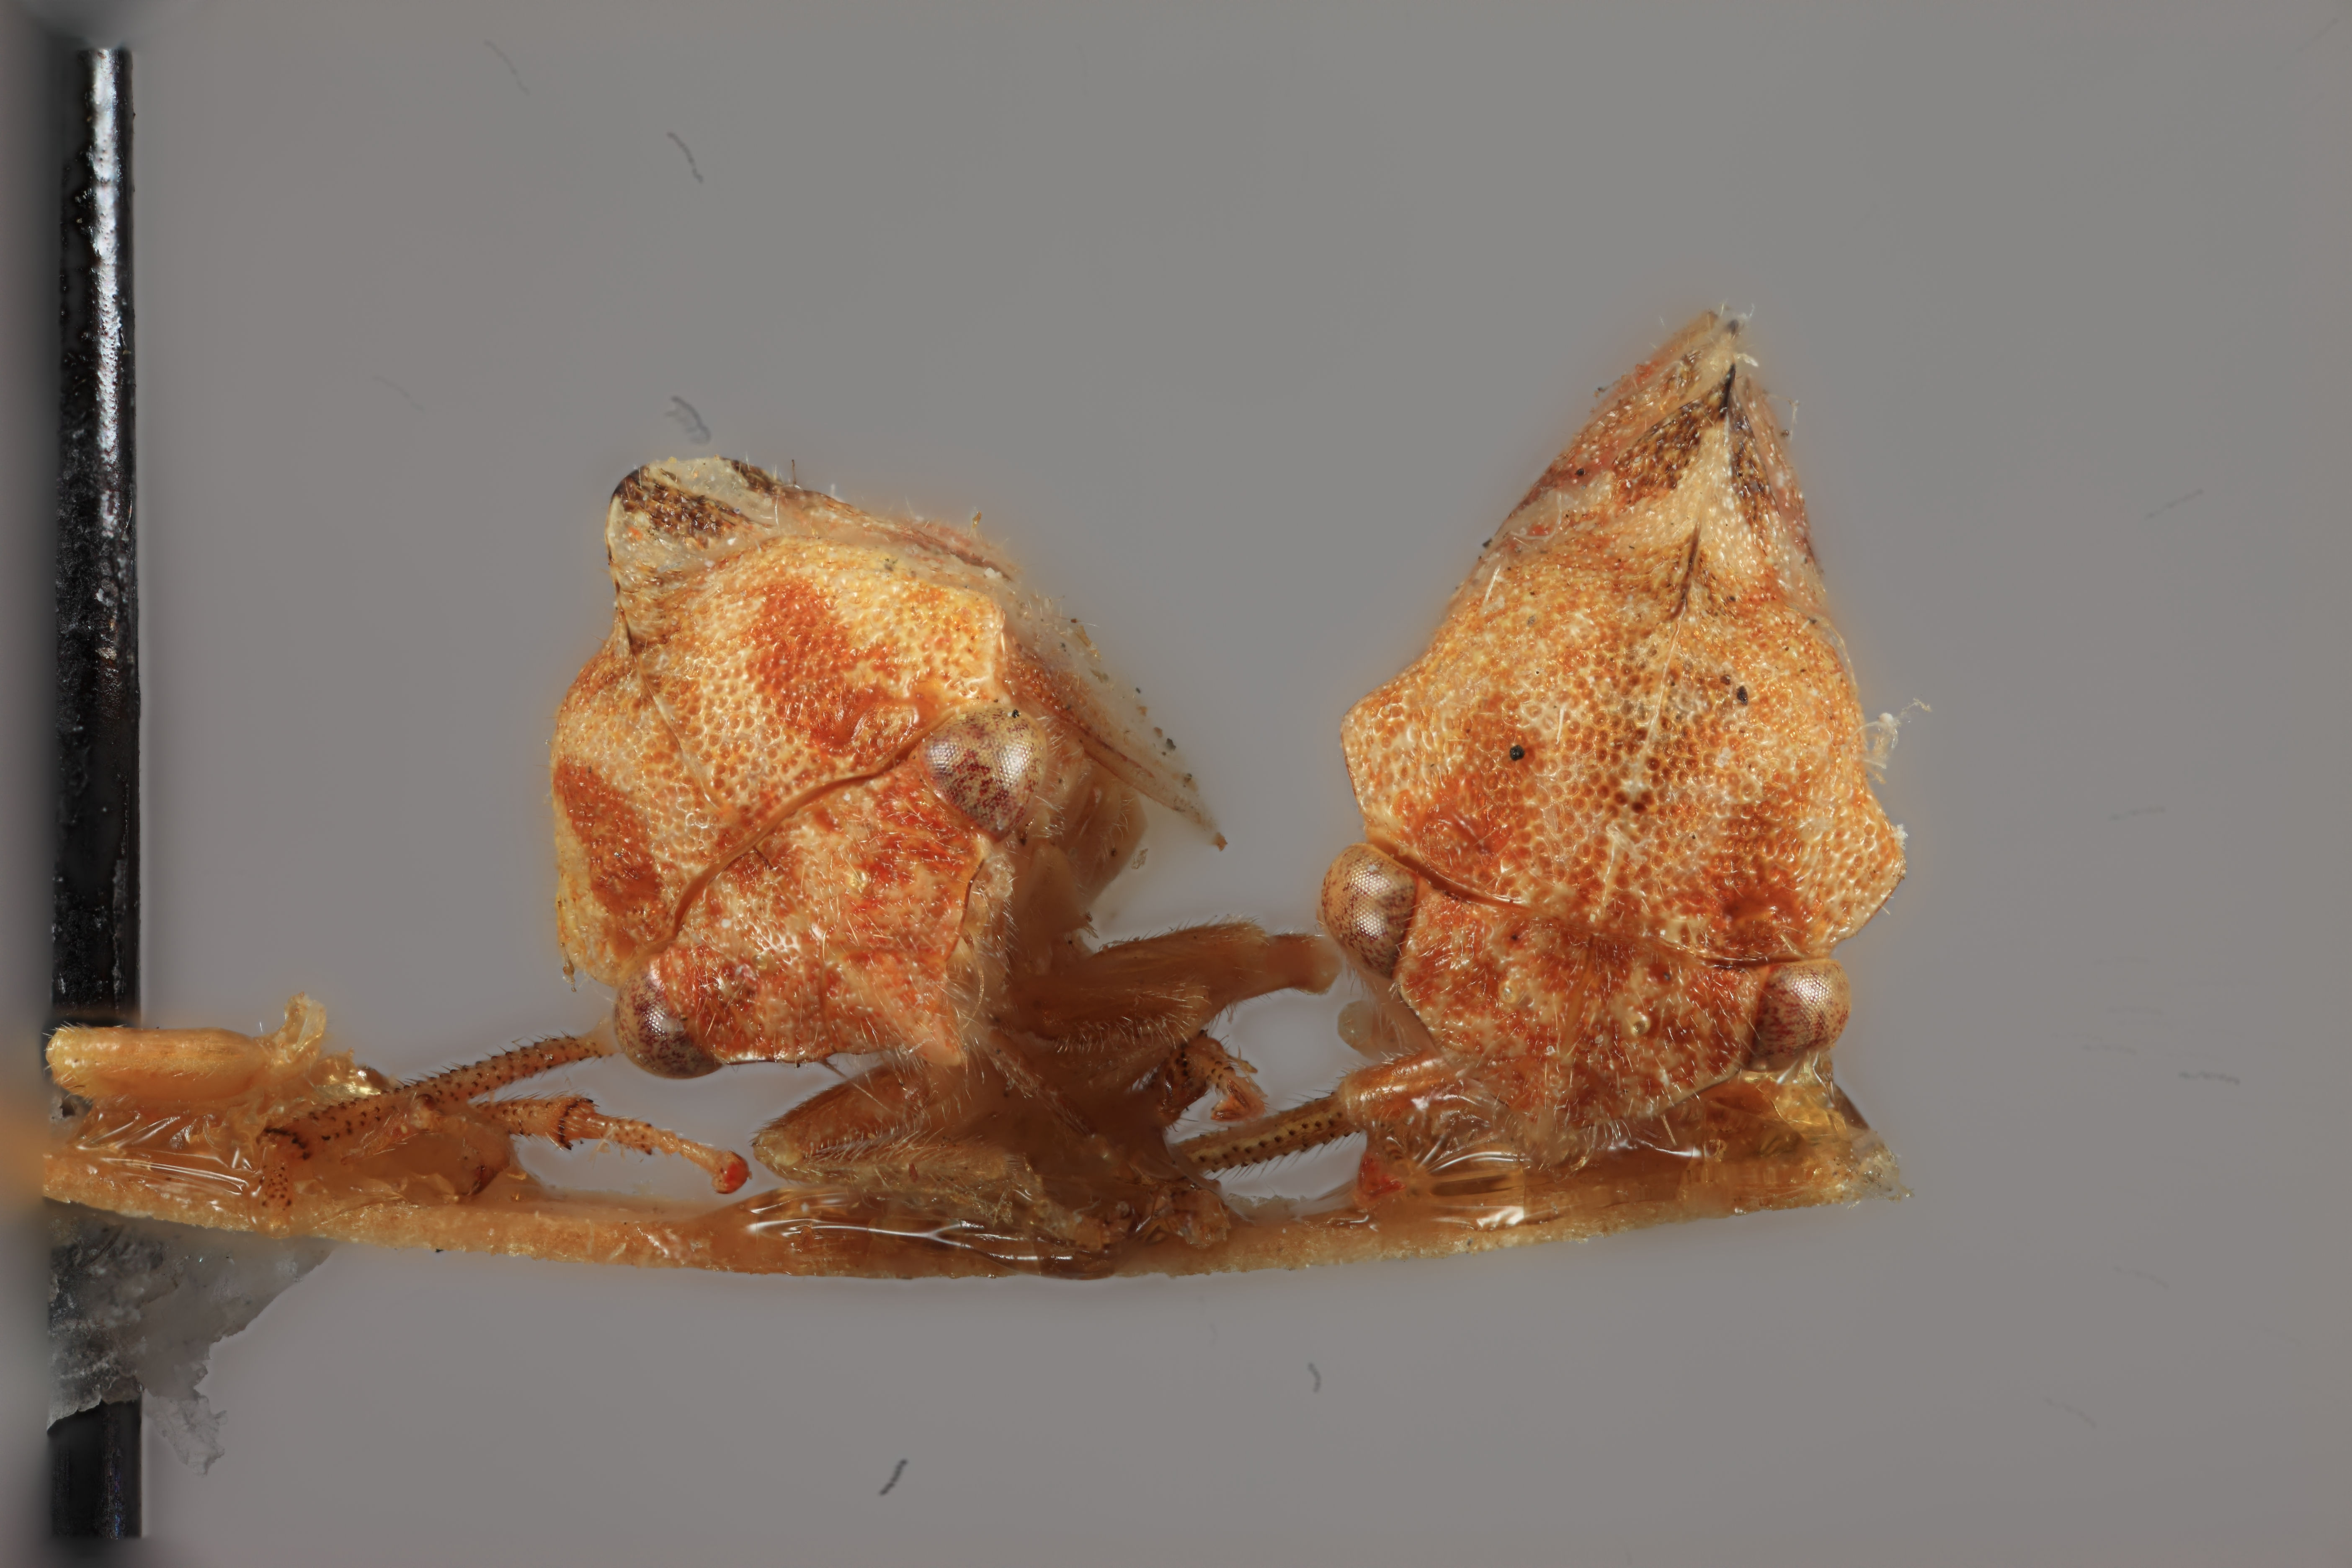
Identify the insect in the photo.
Cyrtolobus oblongatus
